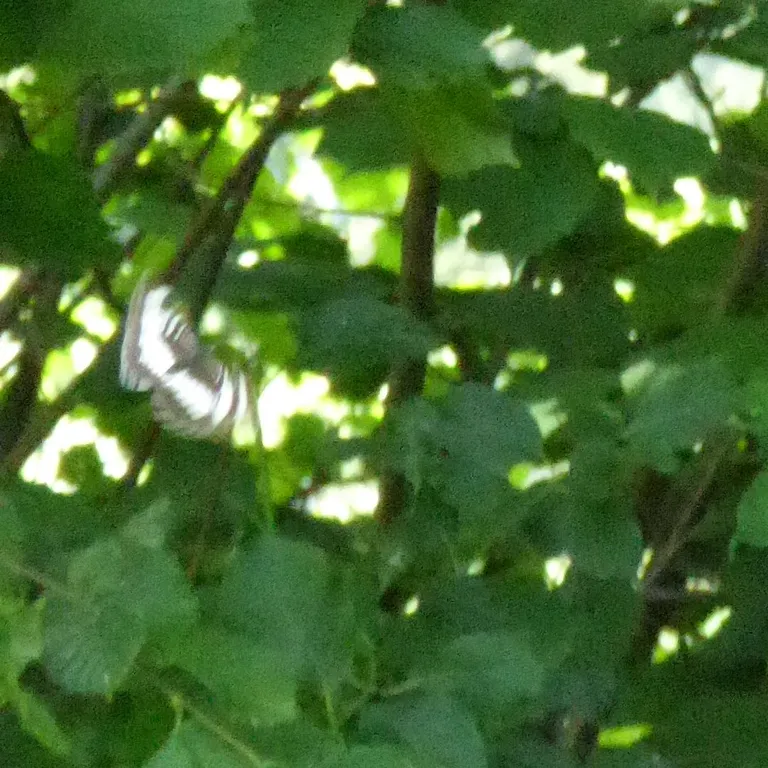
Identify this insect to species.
Neptis rivularis
